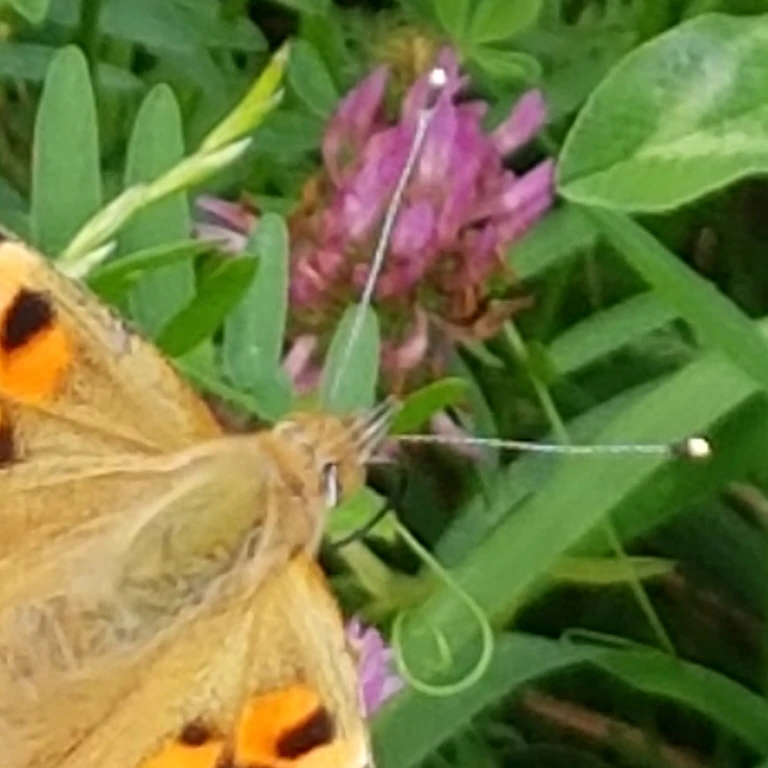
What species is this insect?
Vanessa cardui
